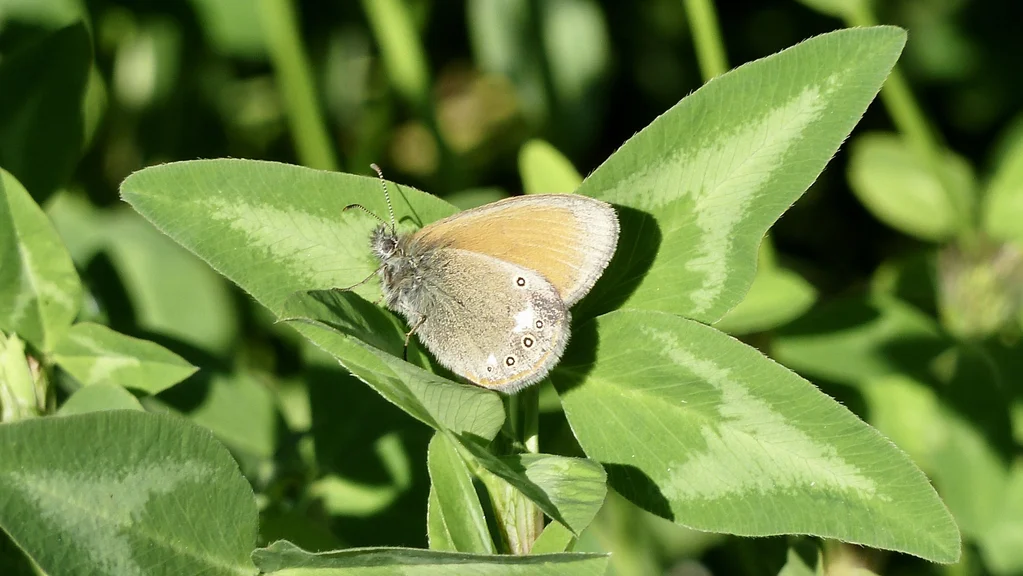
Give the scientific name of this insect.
Coenonympha glycerion (also Coenonympha iphis)
